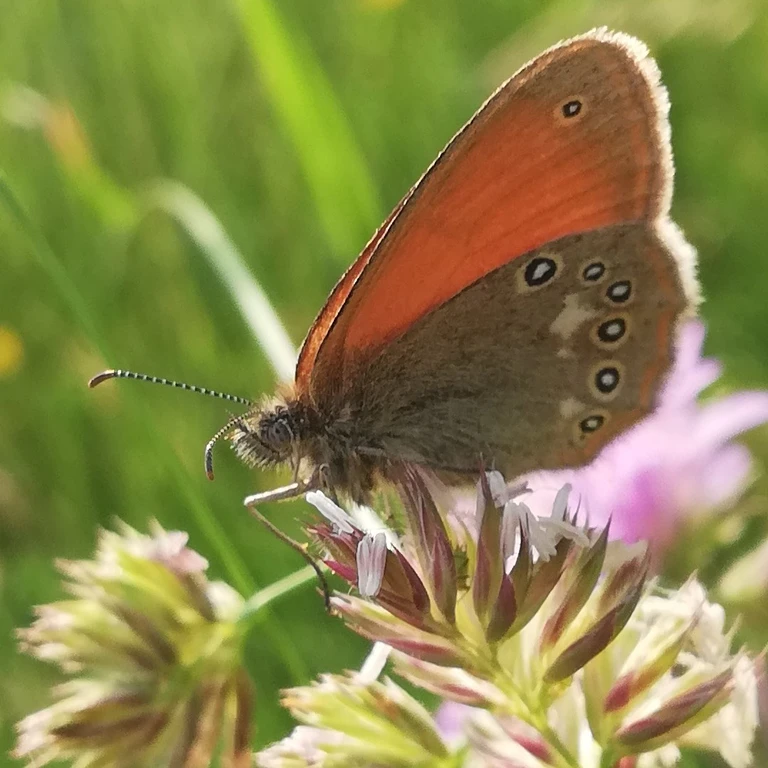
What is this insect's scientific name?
Coenonympha glycerion (also Coenonympha iphis)
